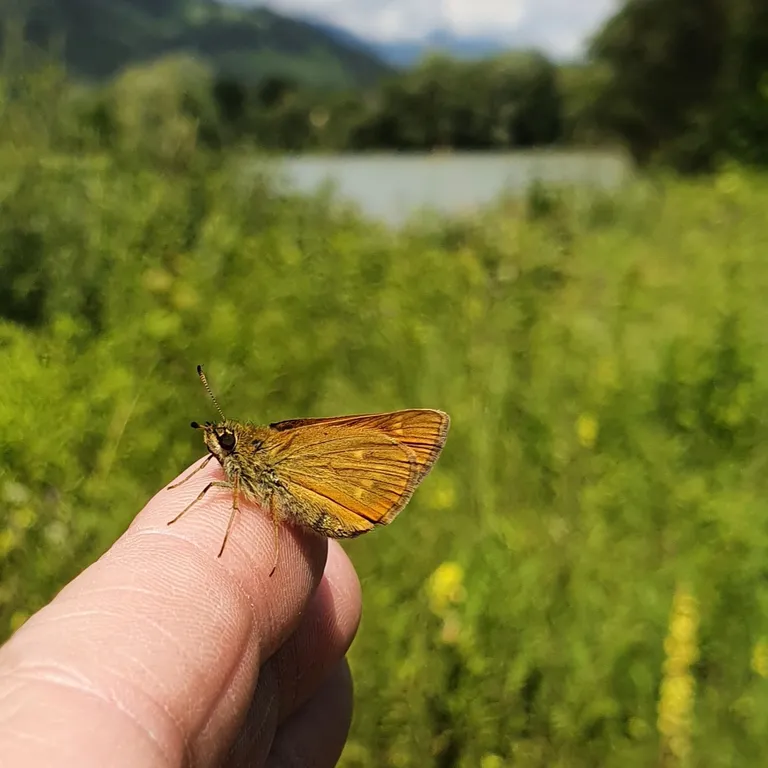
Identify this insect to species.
Ochlodes sylvanus (also Ochlodes venata)
